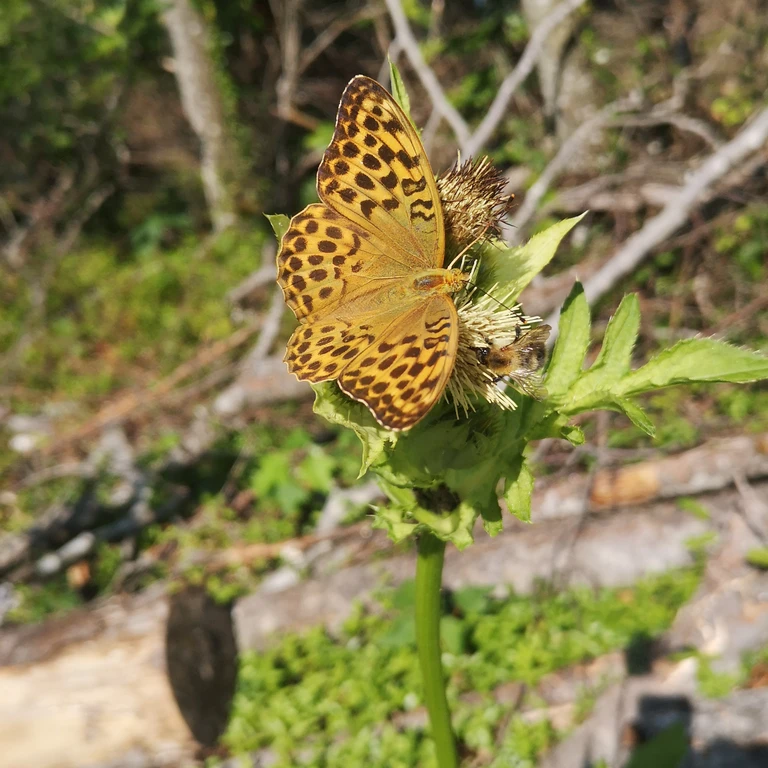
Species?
Argynnis paphia
